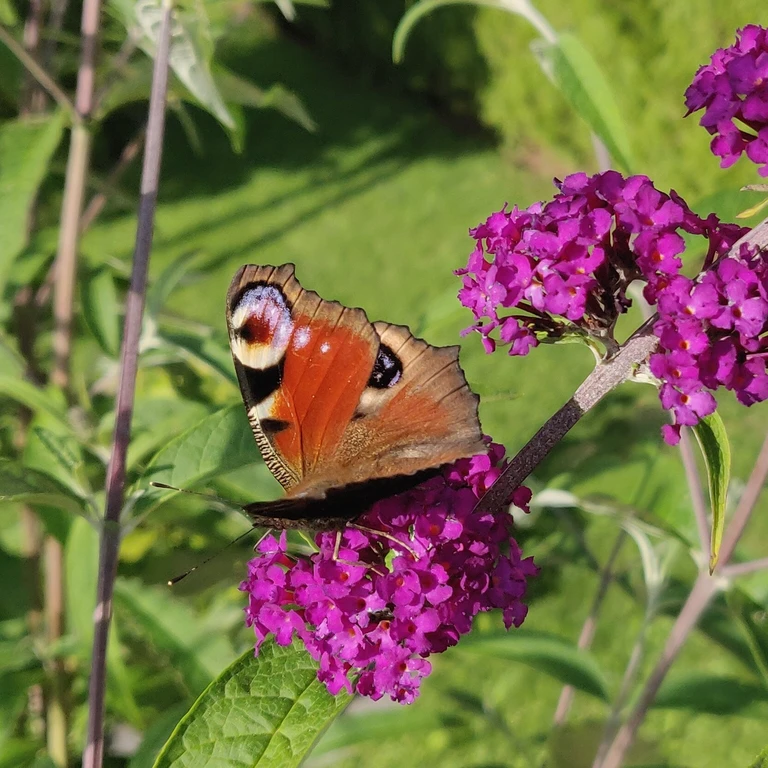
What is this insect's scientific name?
Aglais io
